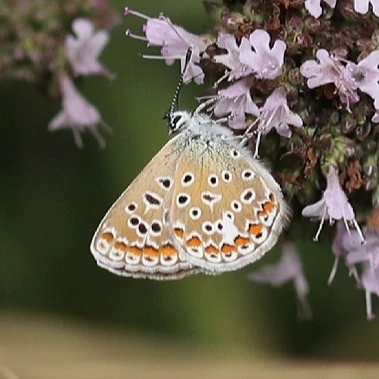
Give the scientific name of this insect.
Polyommatus icarus
